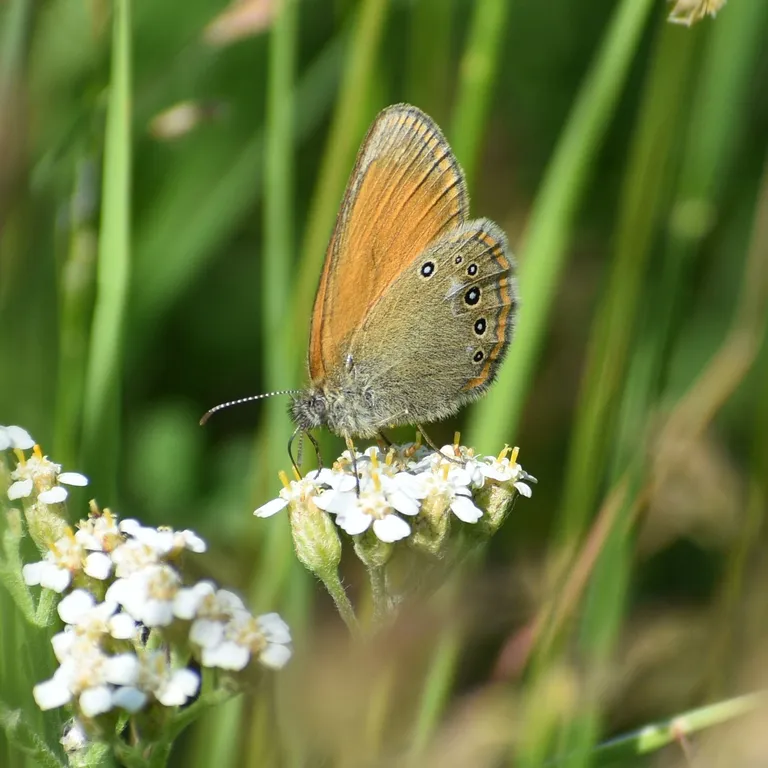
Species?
Coenonympha glycerion (also Coenonympha iphis)
